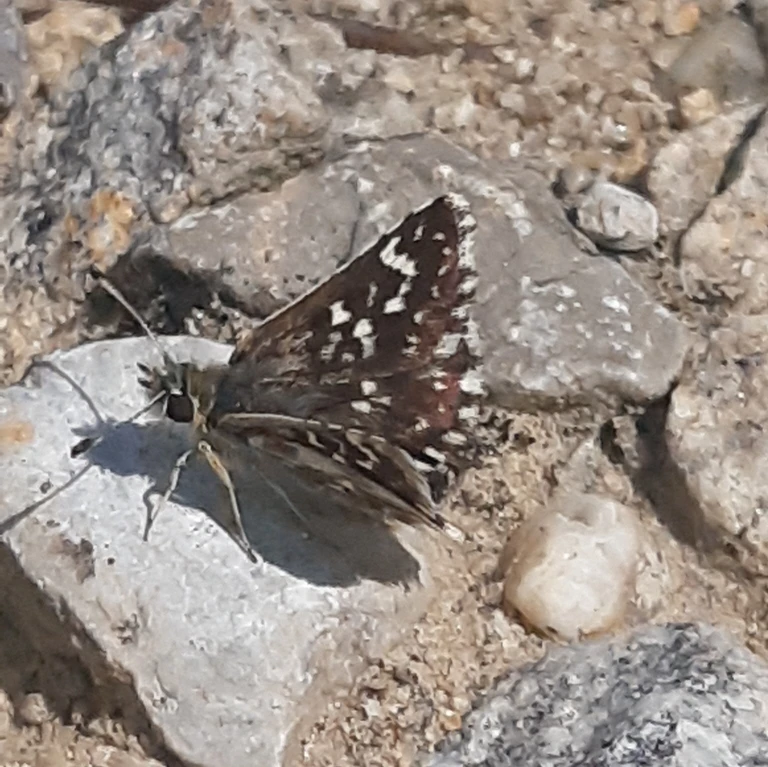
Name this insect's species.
Spialia sertorius
